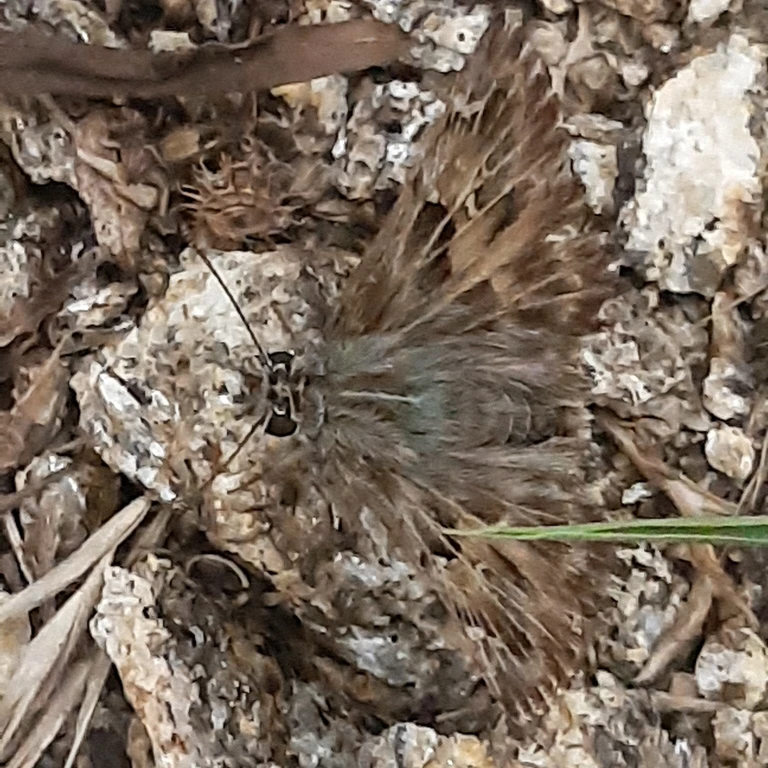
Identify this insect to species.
Carcharodus alceae
